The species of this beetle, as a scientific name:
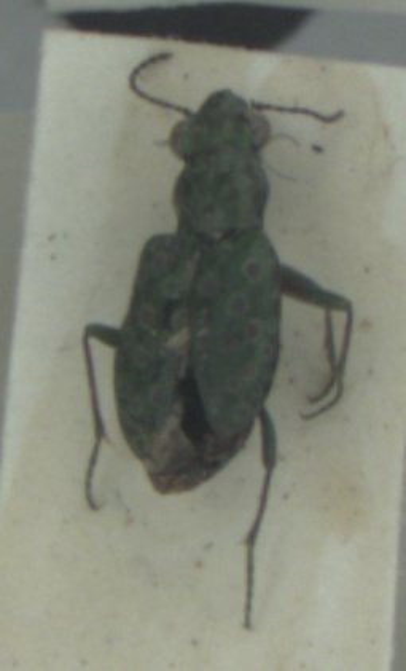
Elaphrus riparius
